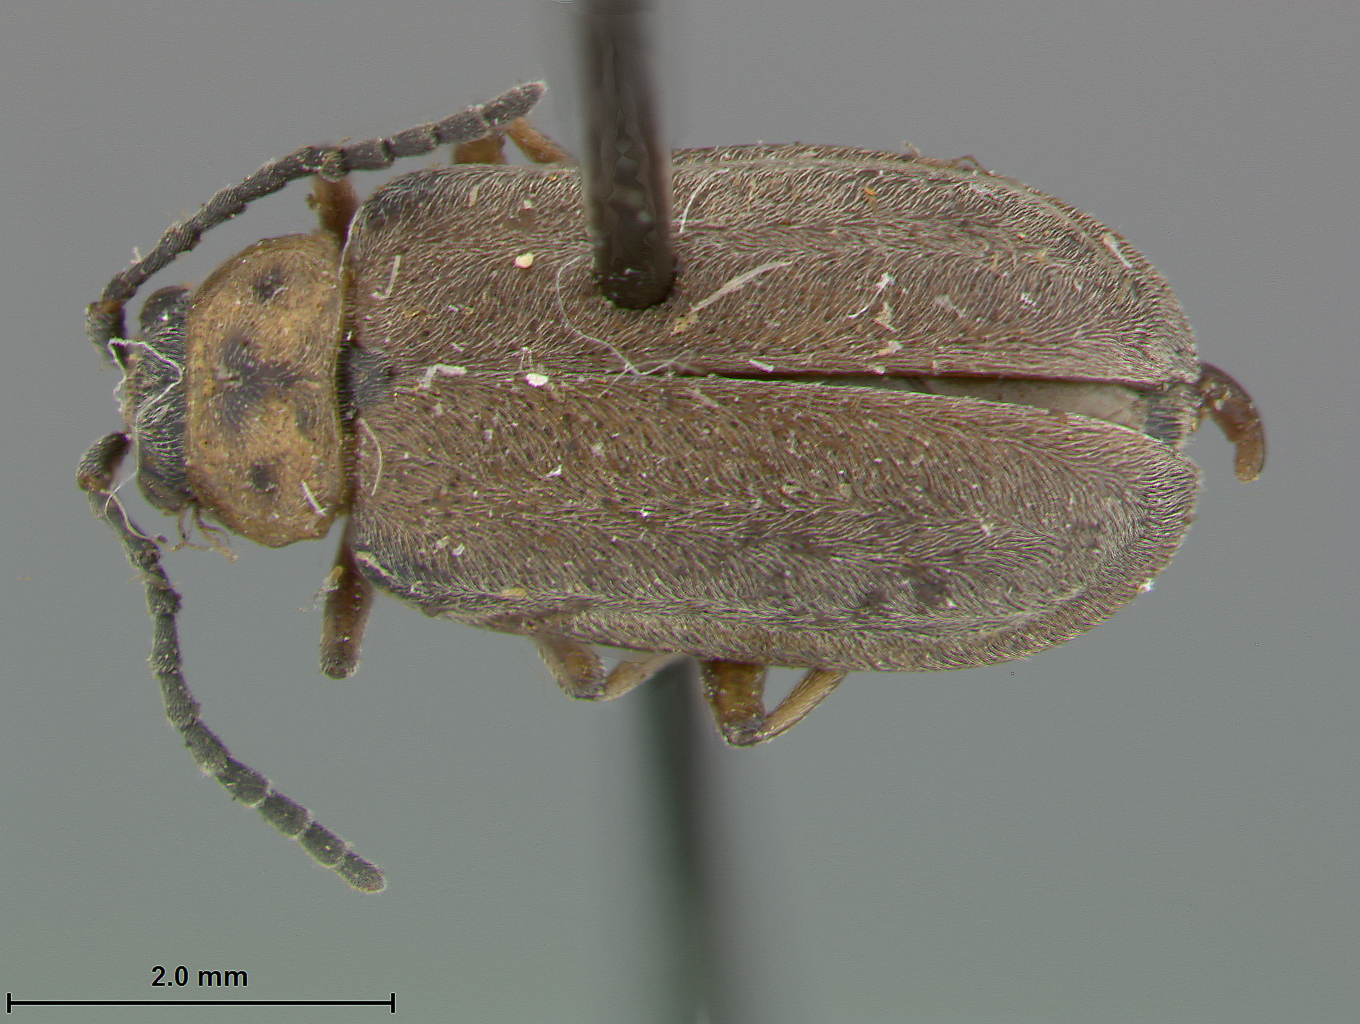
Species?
Galerucella punctipennis
